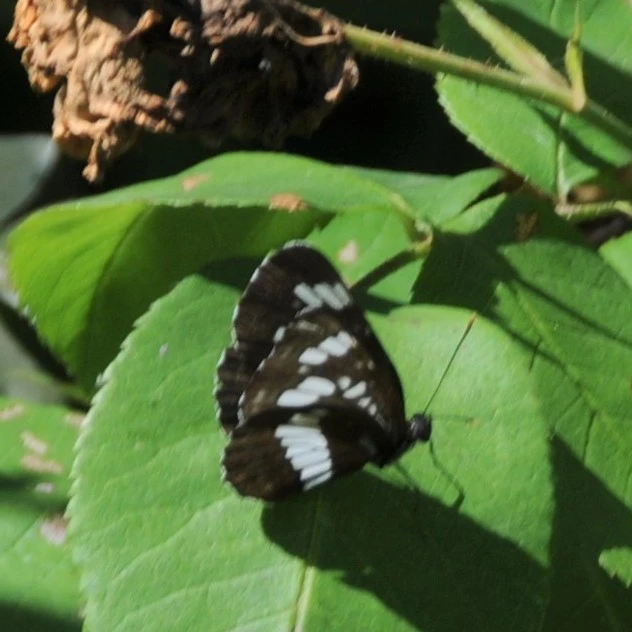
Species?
Neptis rivularis
